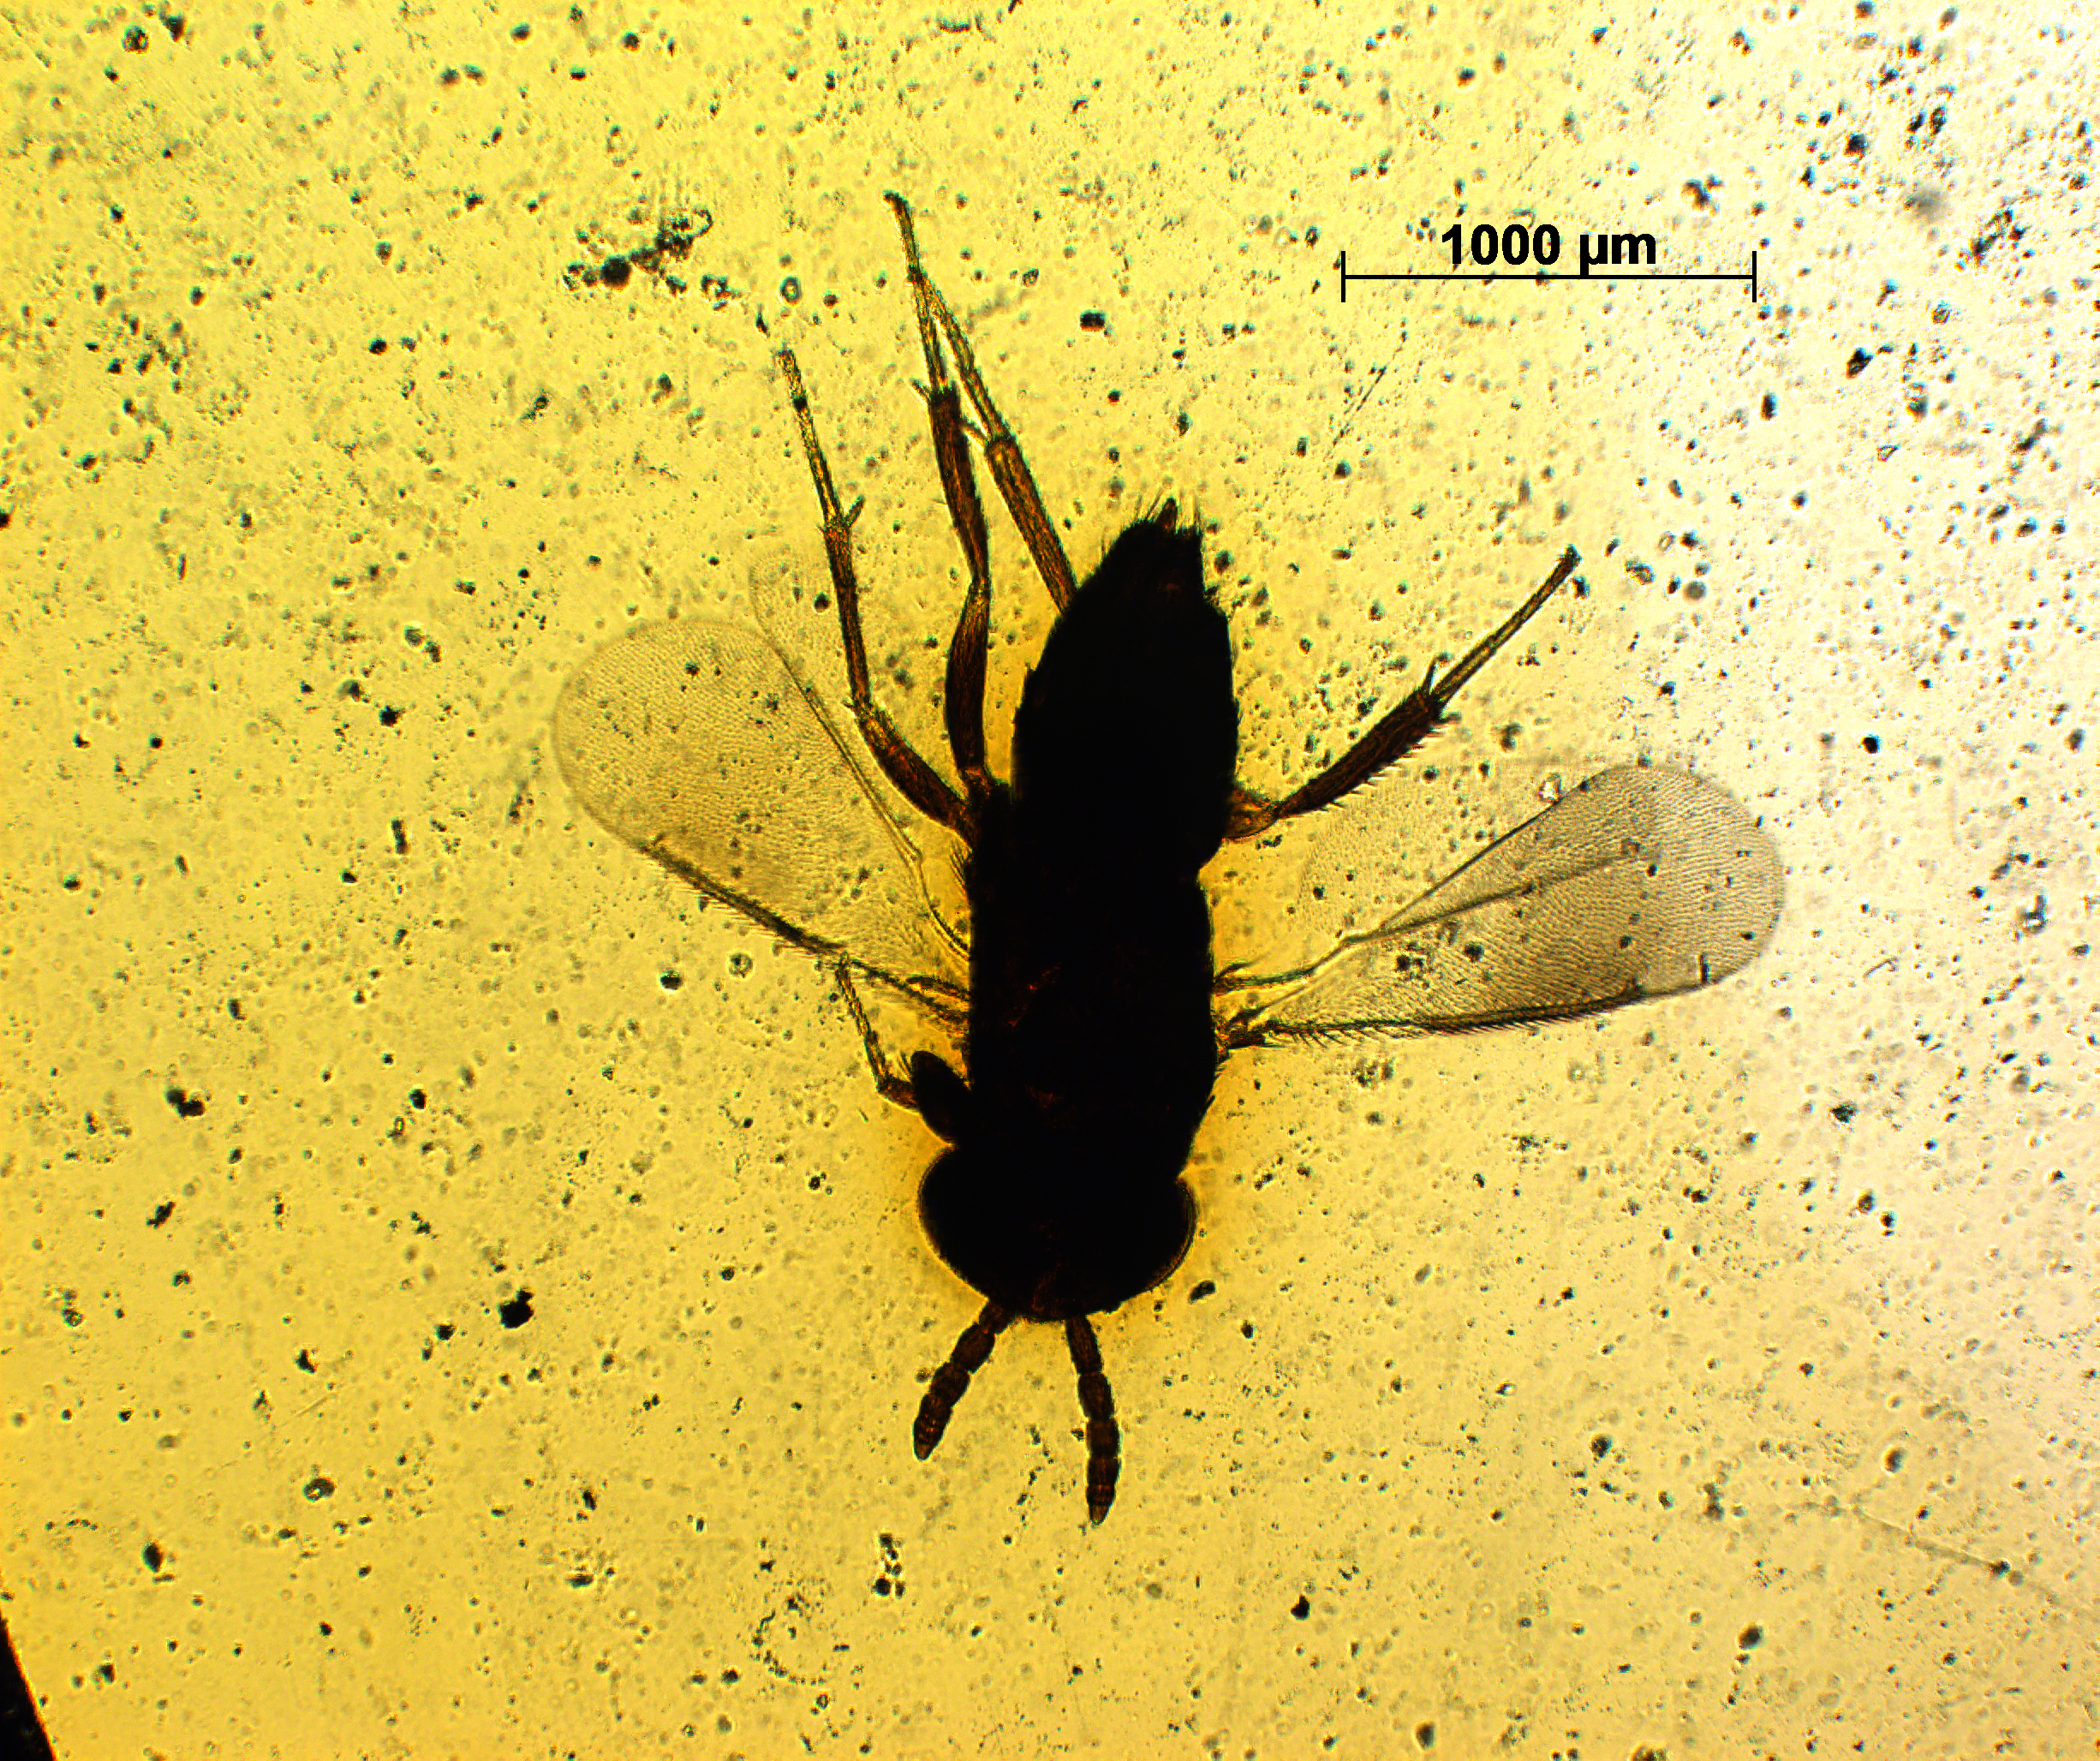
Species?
Coccophagus nigritus
